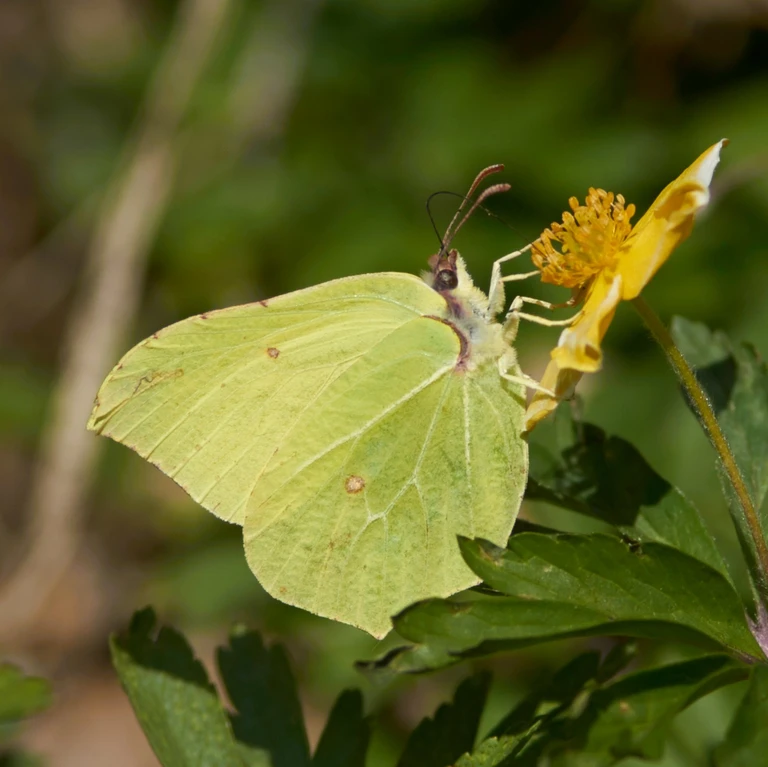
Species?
Gonepteryx rhamni
